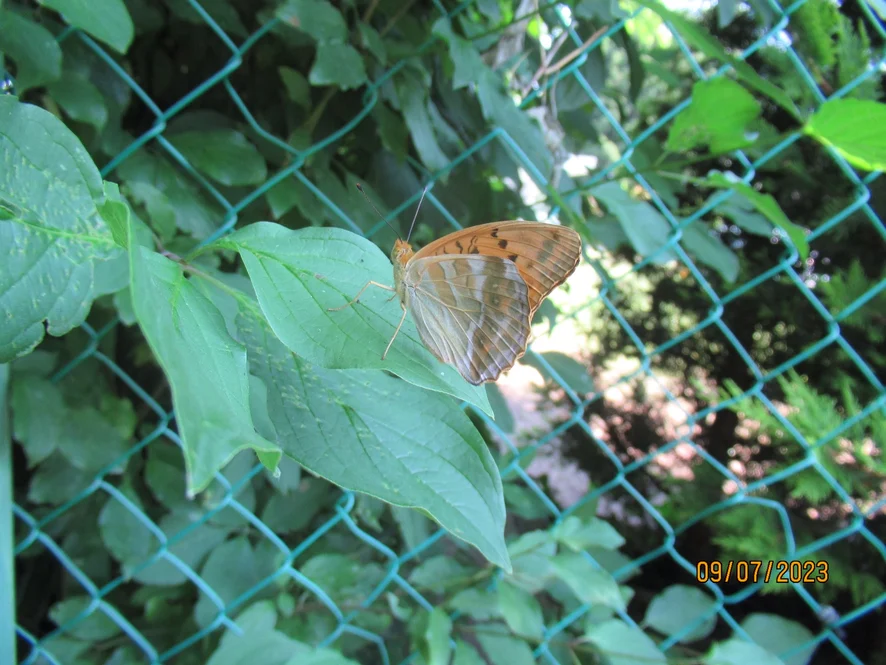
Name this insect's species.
Argynnis paphia
